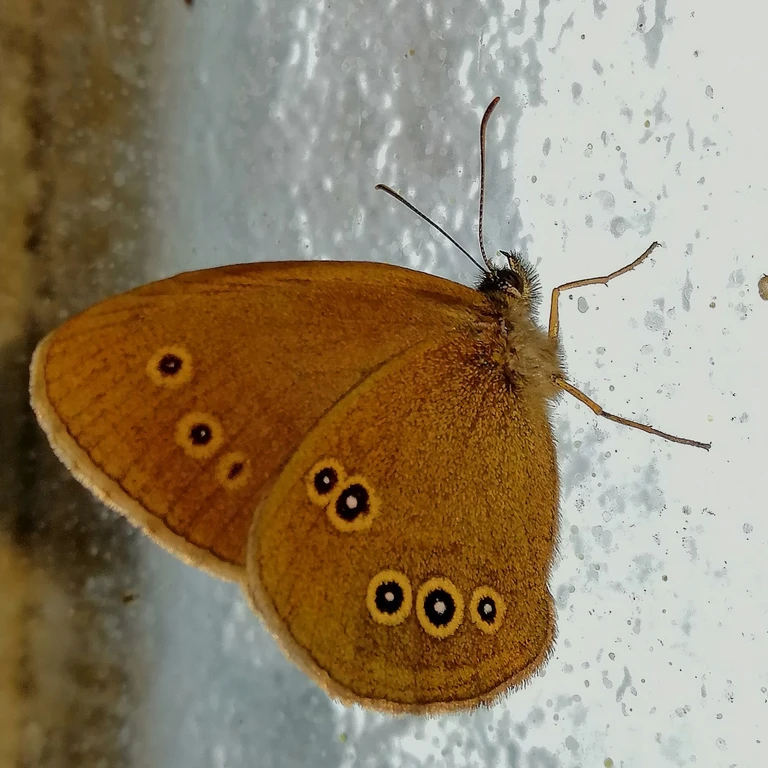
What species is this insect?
Aphantopus hyperantus
